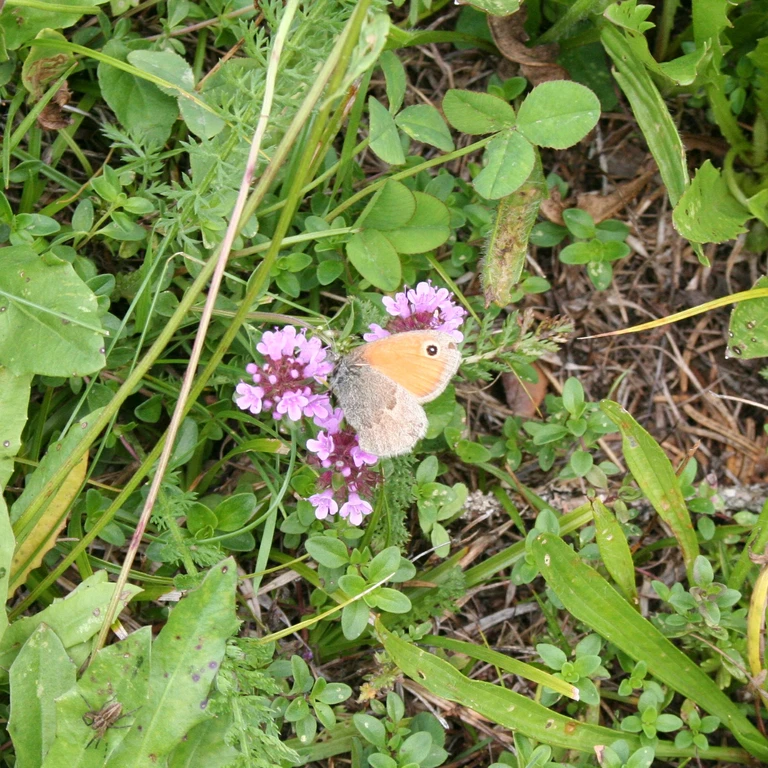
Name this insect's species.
Coenonympha pamphilus
